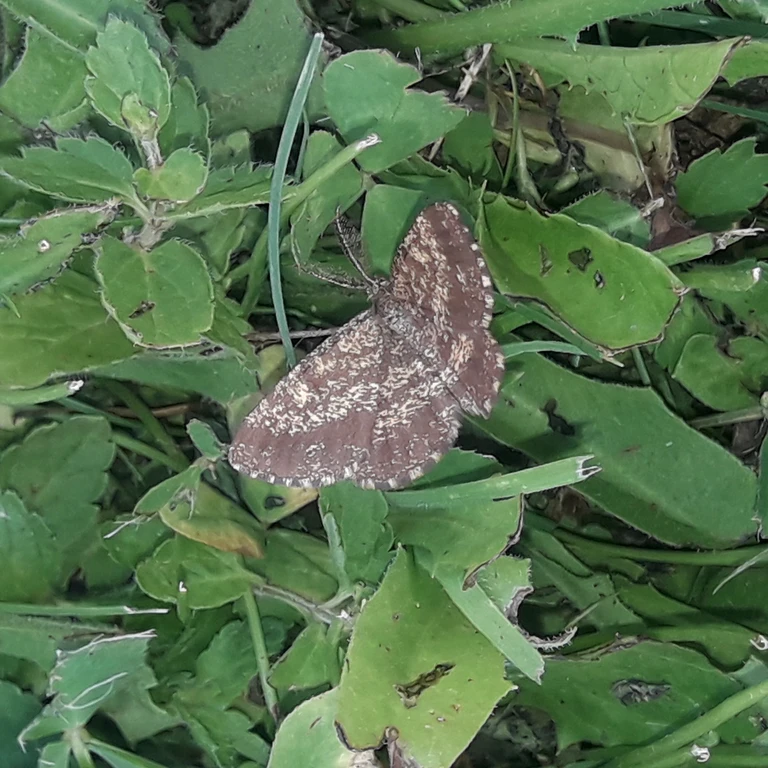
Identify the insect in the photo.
Ematurga atomaria
